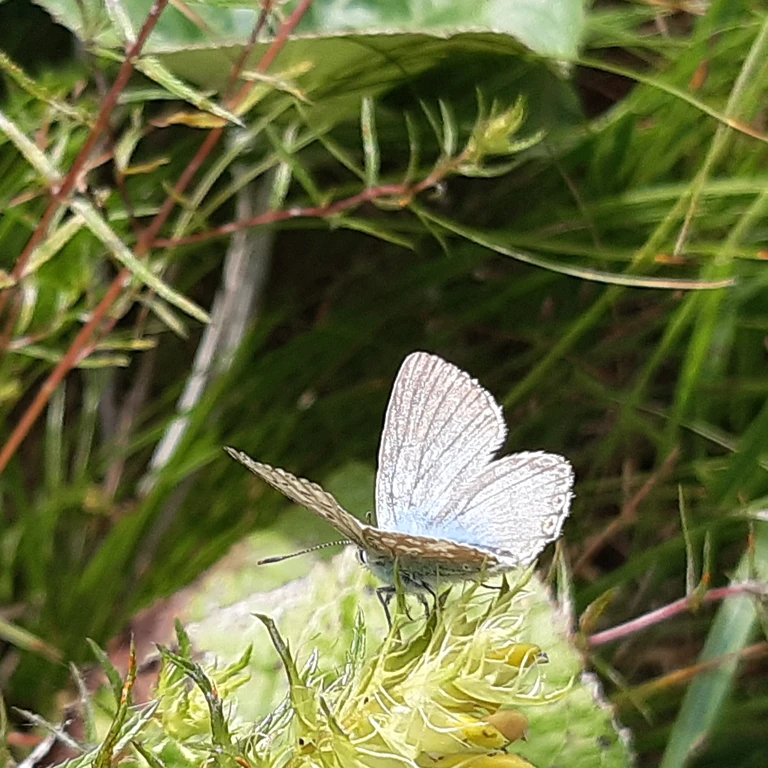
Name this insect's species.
Lysandra coridon
